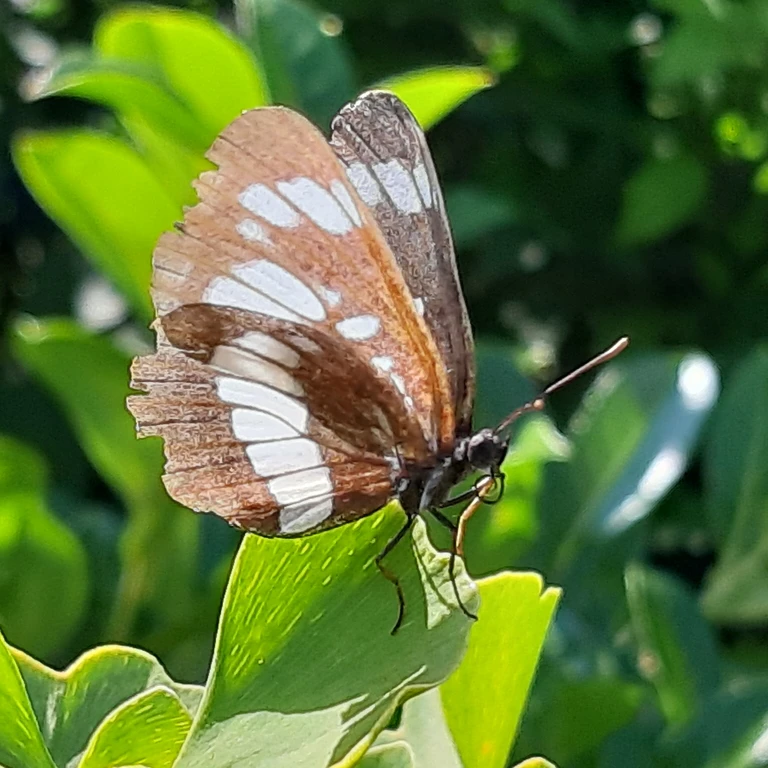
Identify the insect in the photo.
Neptis rivularis
